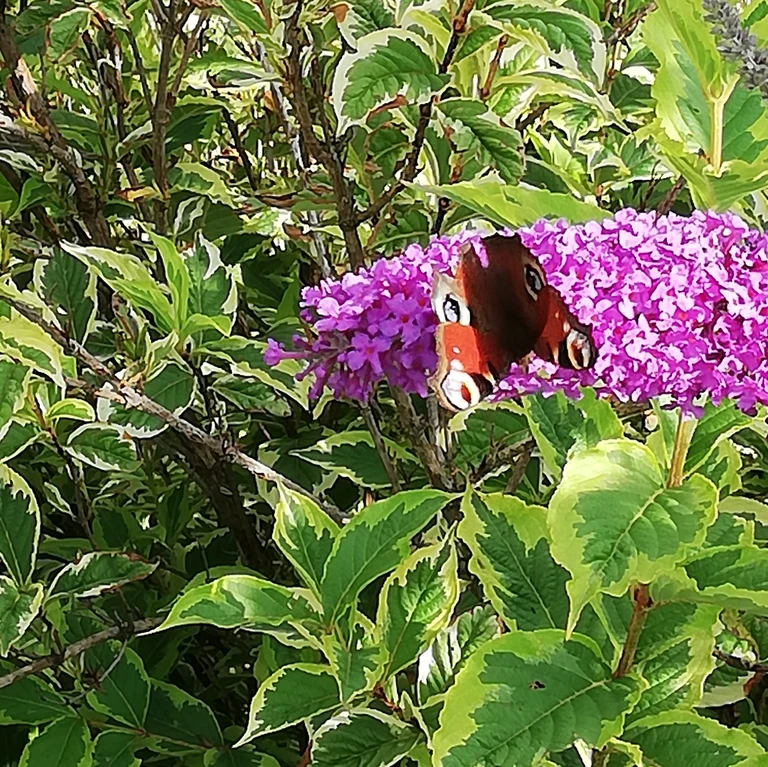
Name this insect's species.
Aglais io
